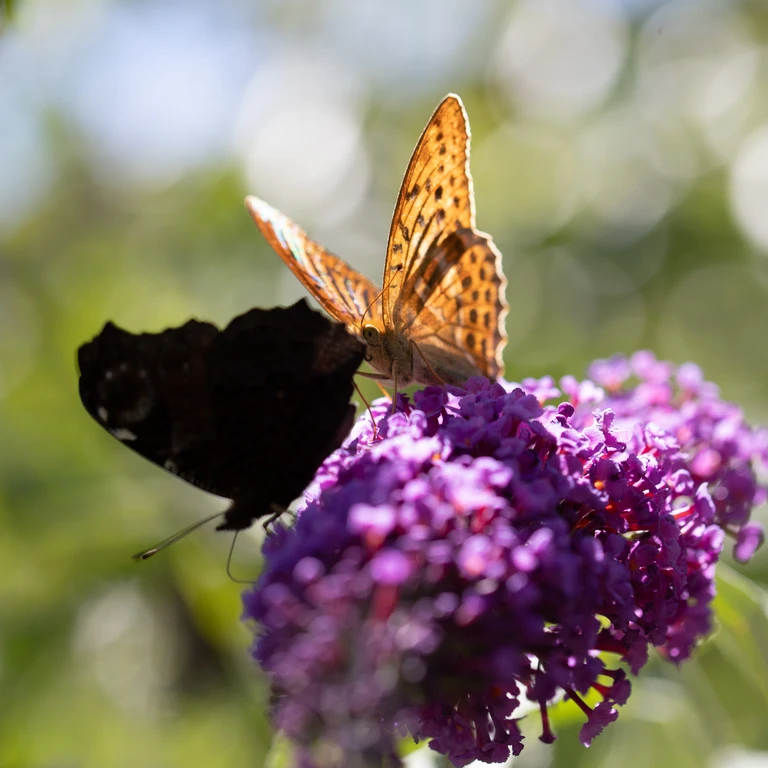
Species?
Argynnis paphia
